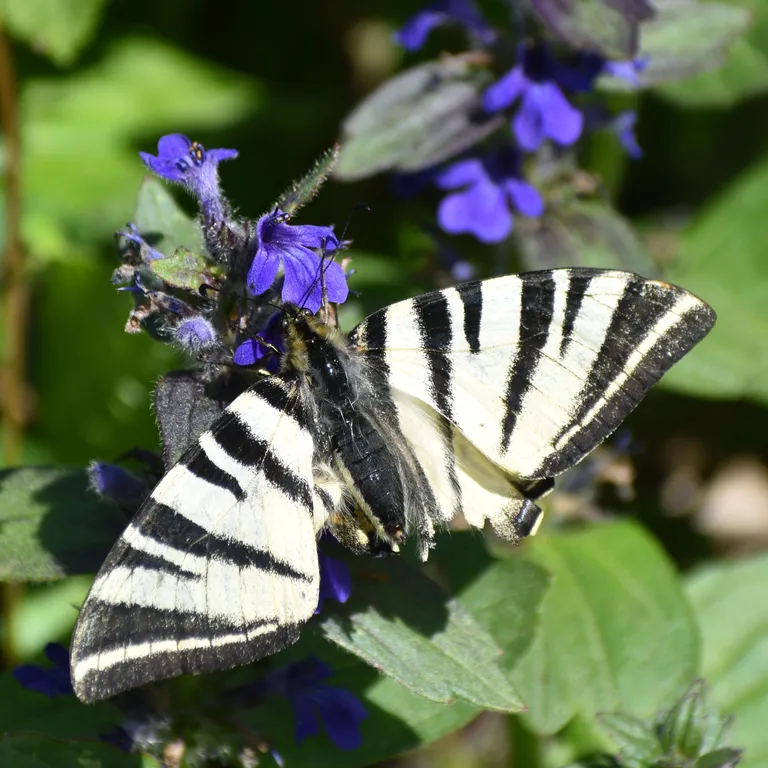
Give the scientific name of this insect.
Iphiclides podalirius
